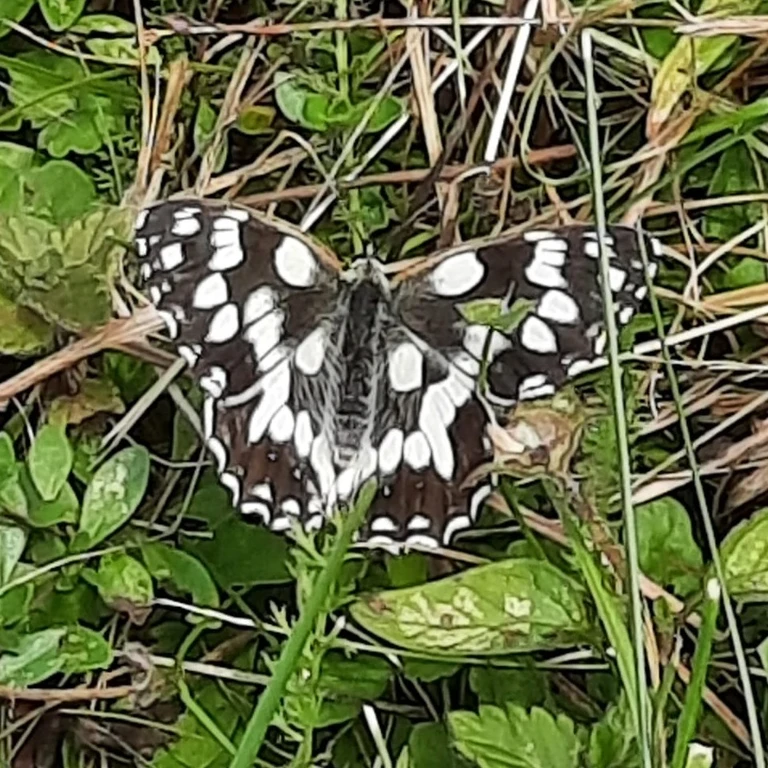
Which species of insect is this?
Melanargia galathea
